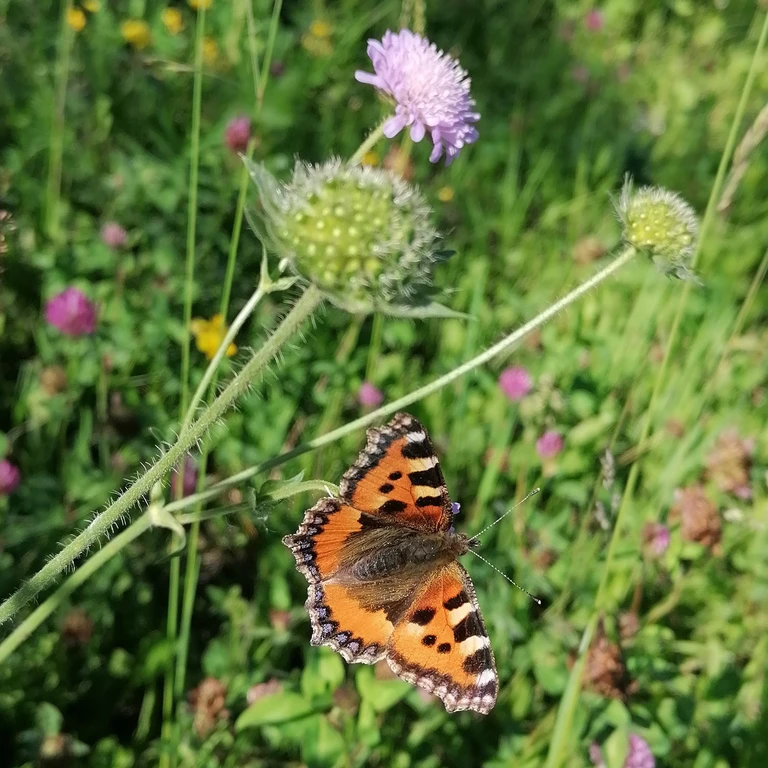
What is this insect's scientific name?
Aglais urticae
